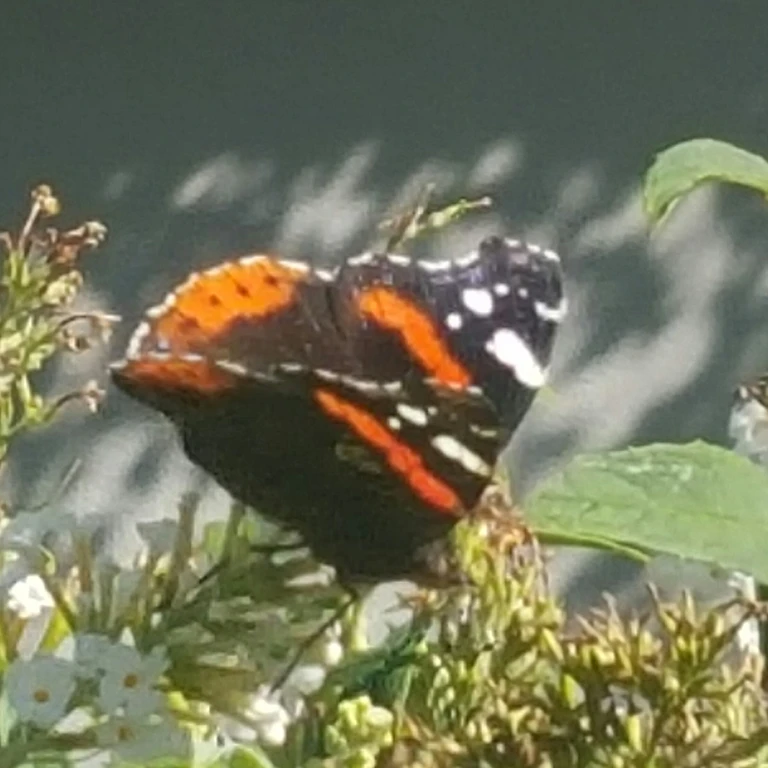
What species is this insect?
Vanessa atalanta
